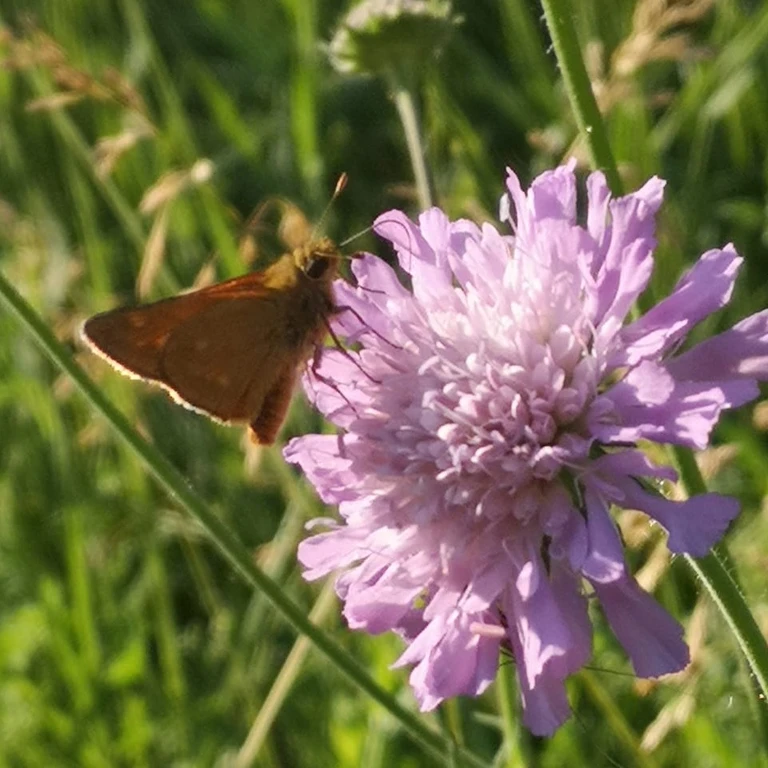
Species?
Ochlodes sylvanus (also Ochlodes venata)
